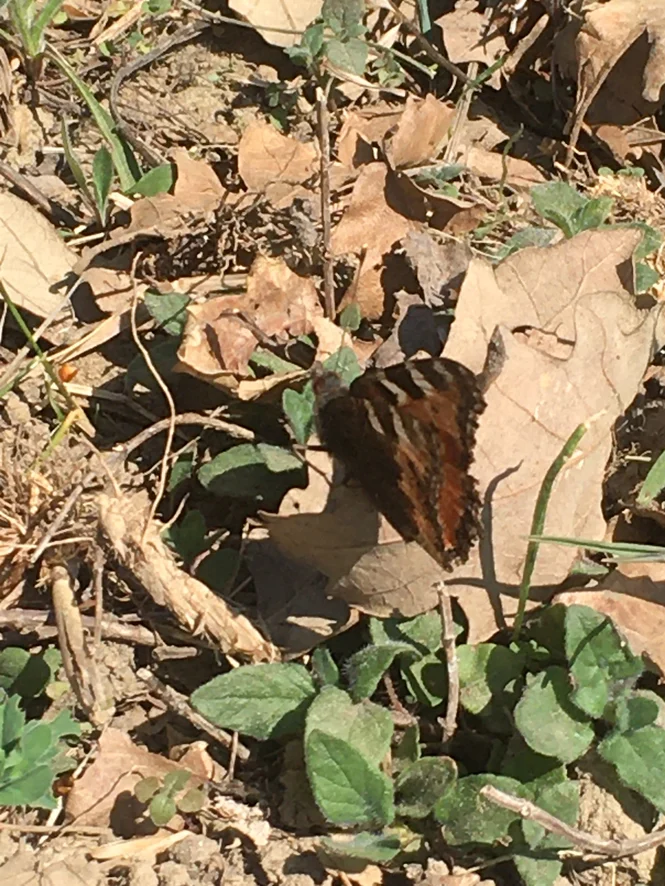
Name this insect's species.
Aglais urticae
